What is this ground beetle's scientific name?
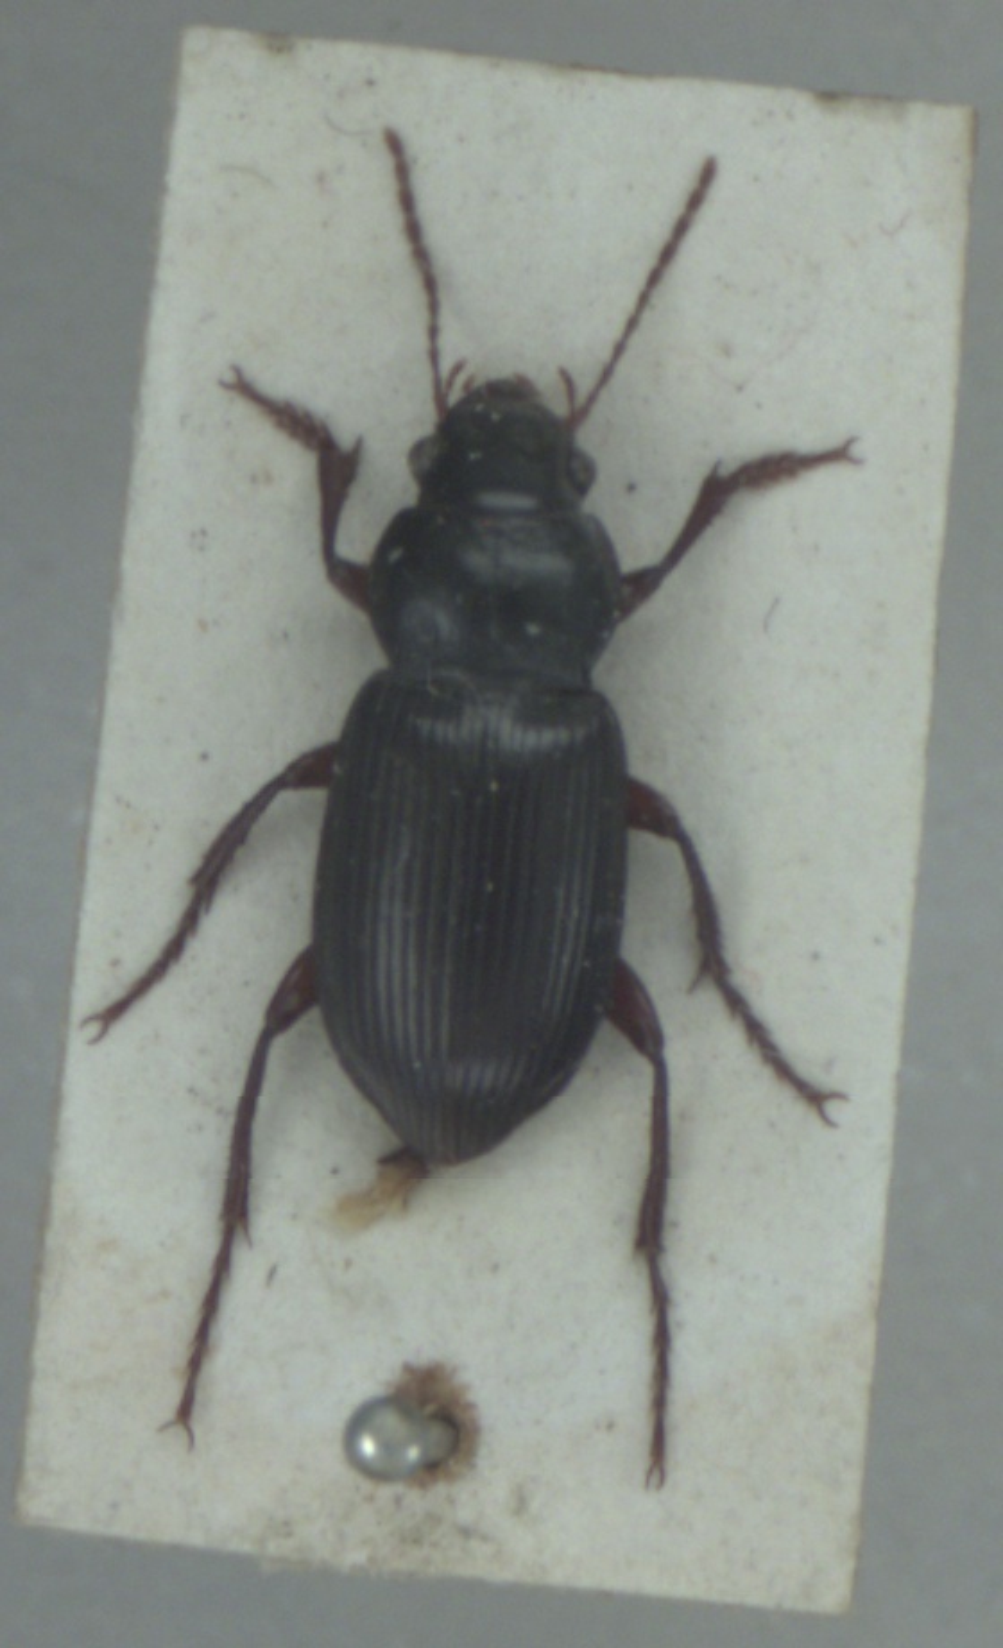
Amara aulica
